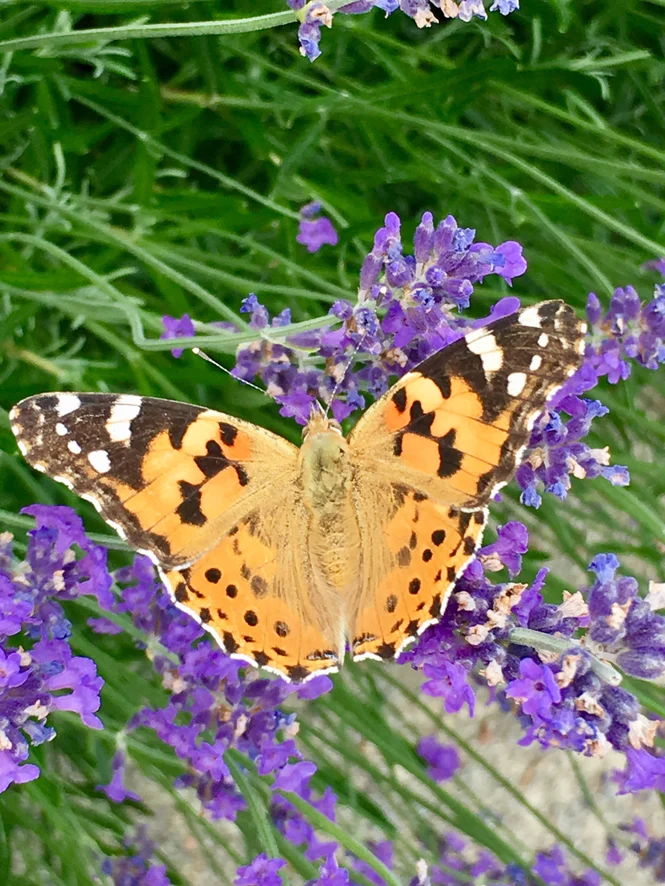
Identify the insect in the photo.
Vanessa cardui
